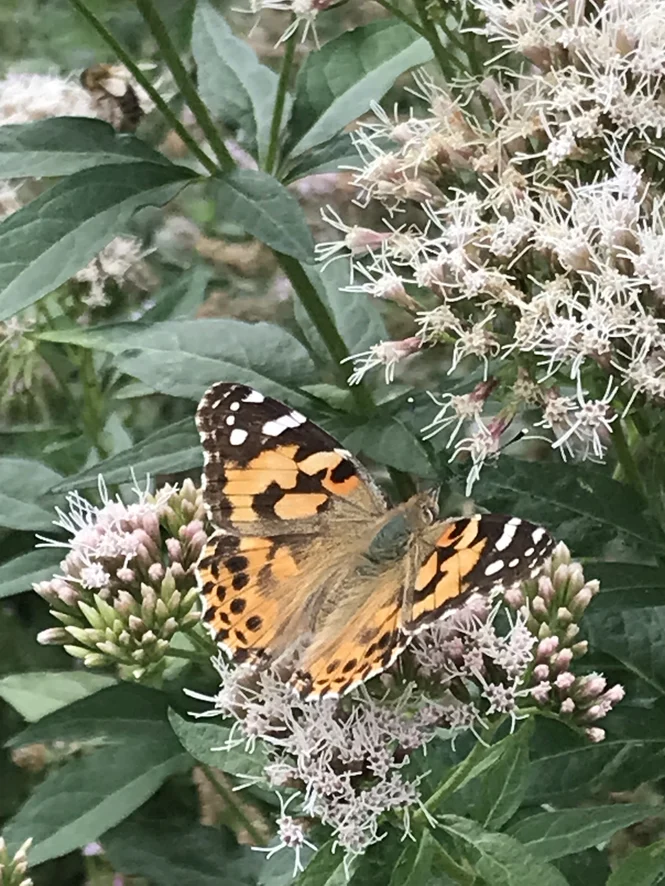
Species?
Vanessa cardui
